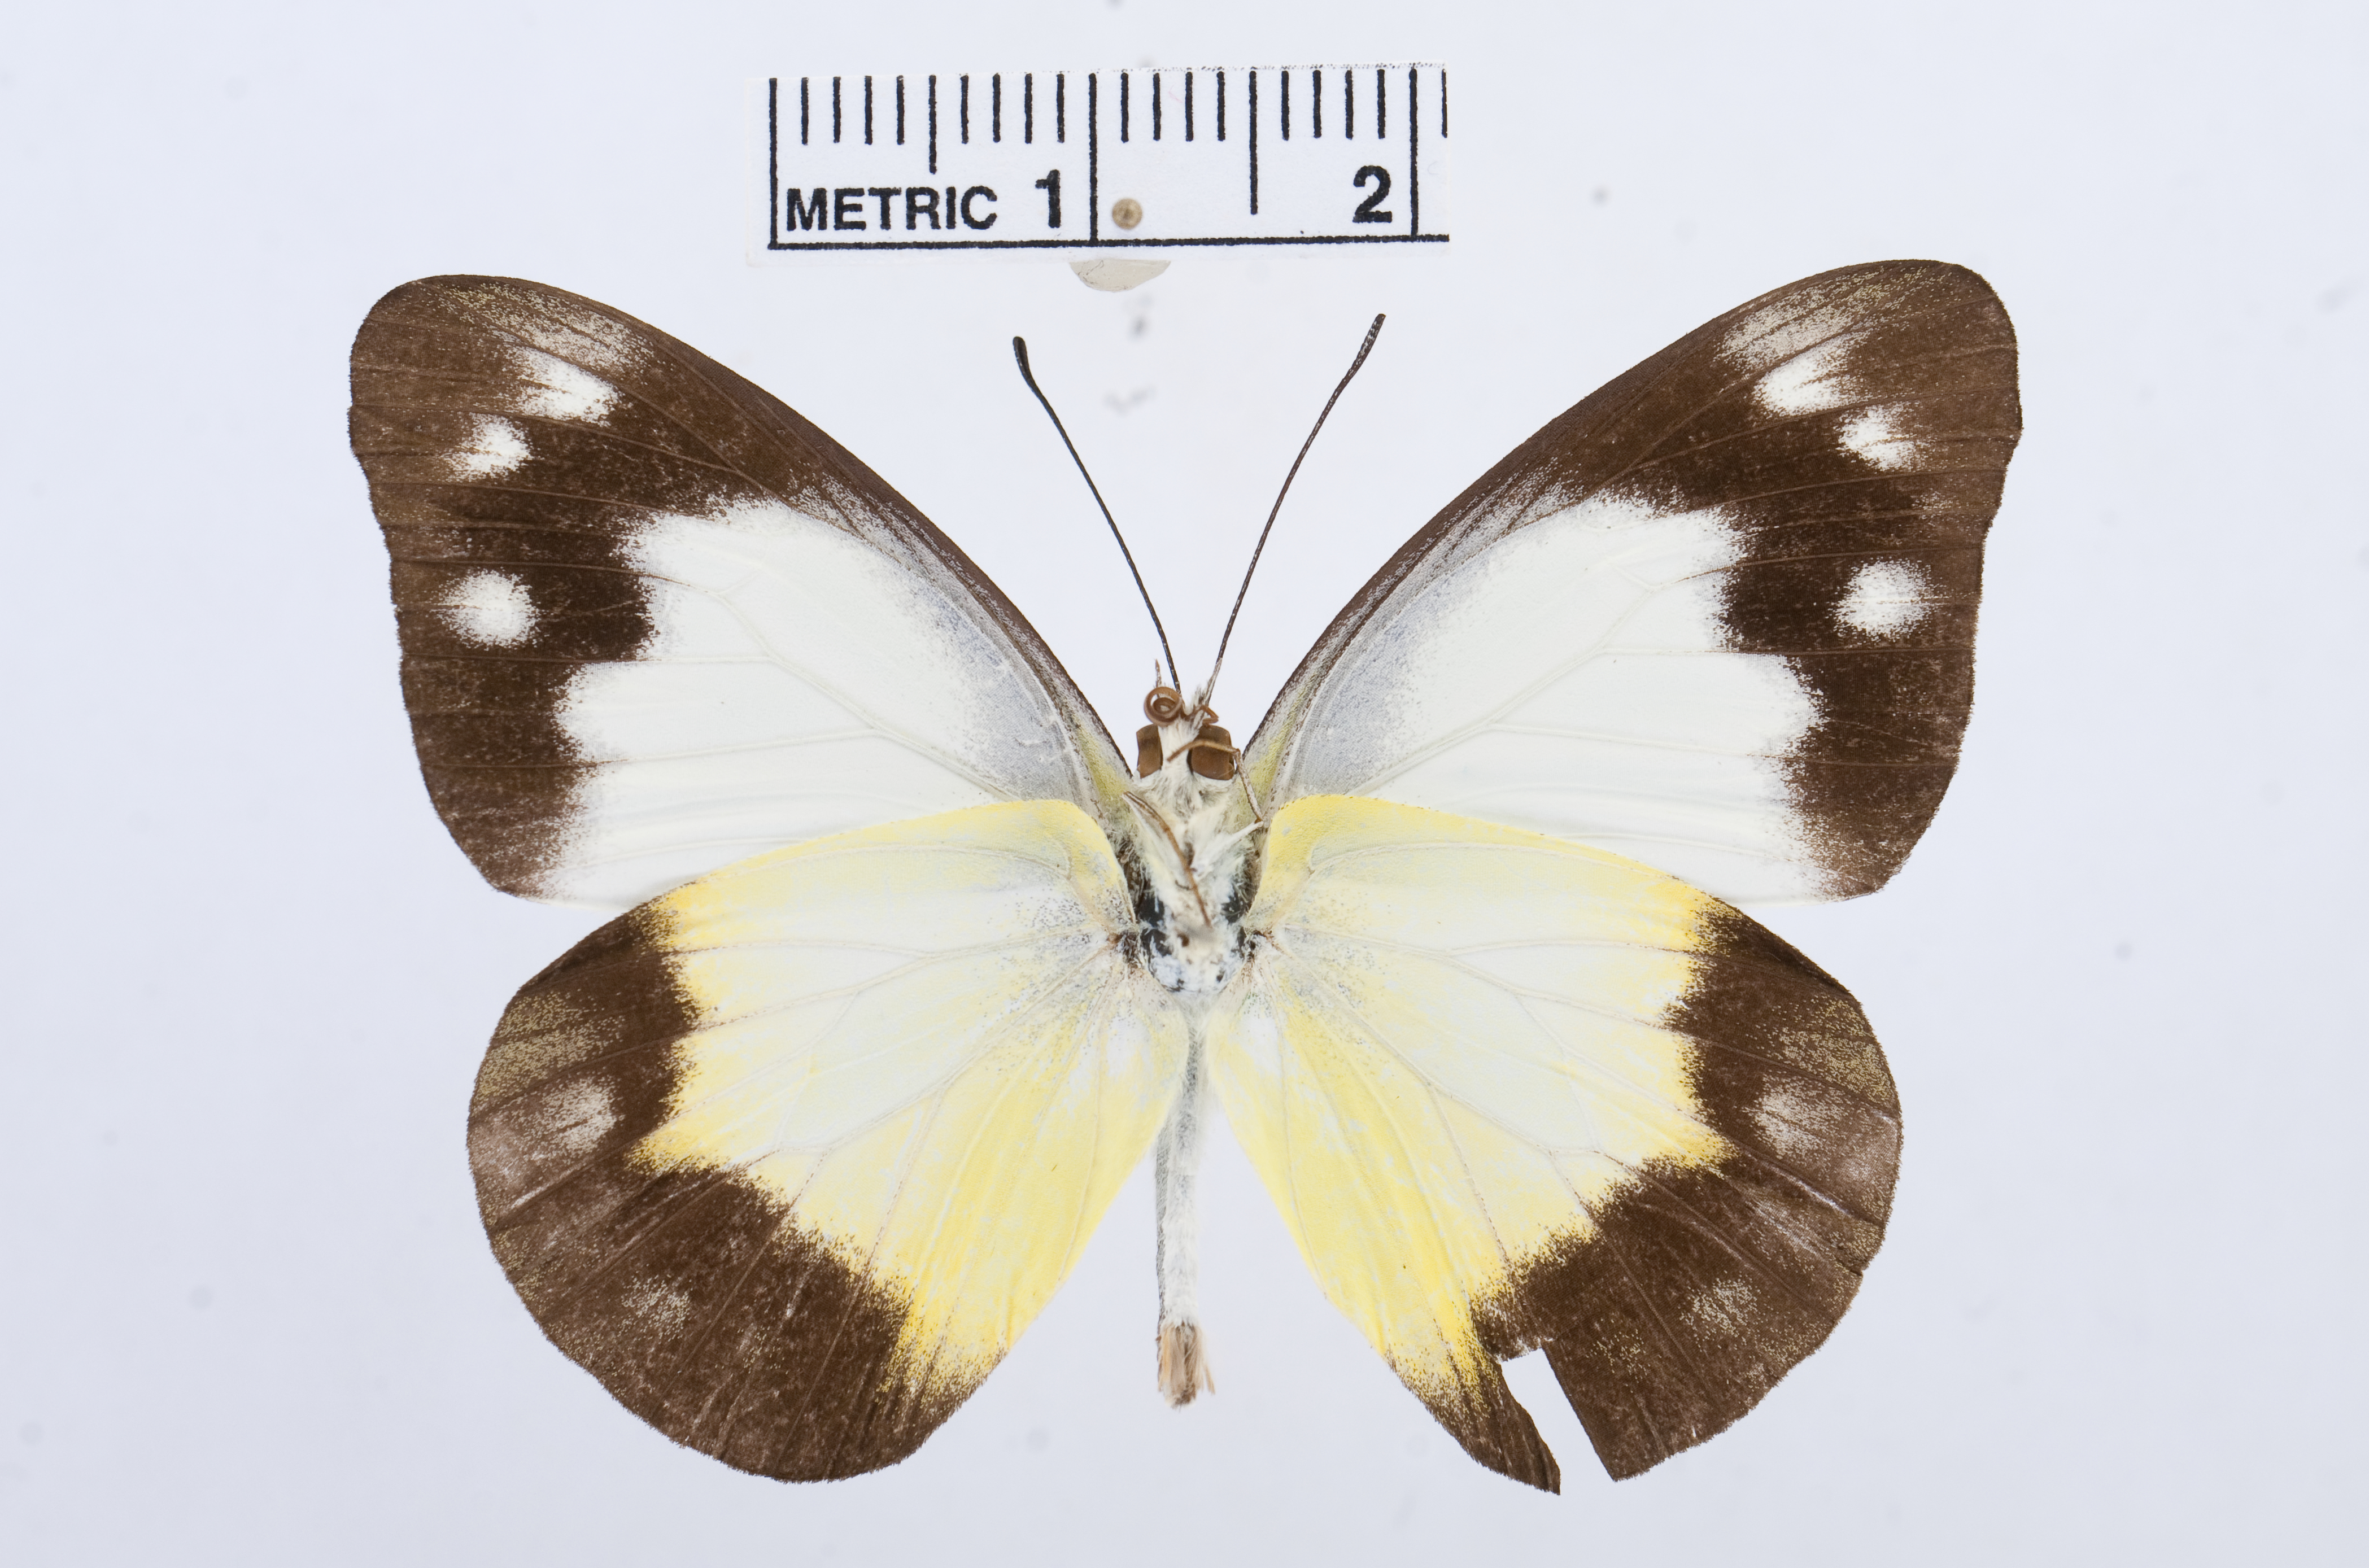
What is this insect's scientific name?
Appias maria
